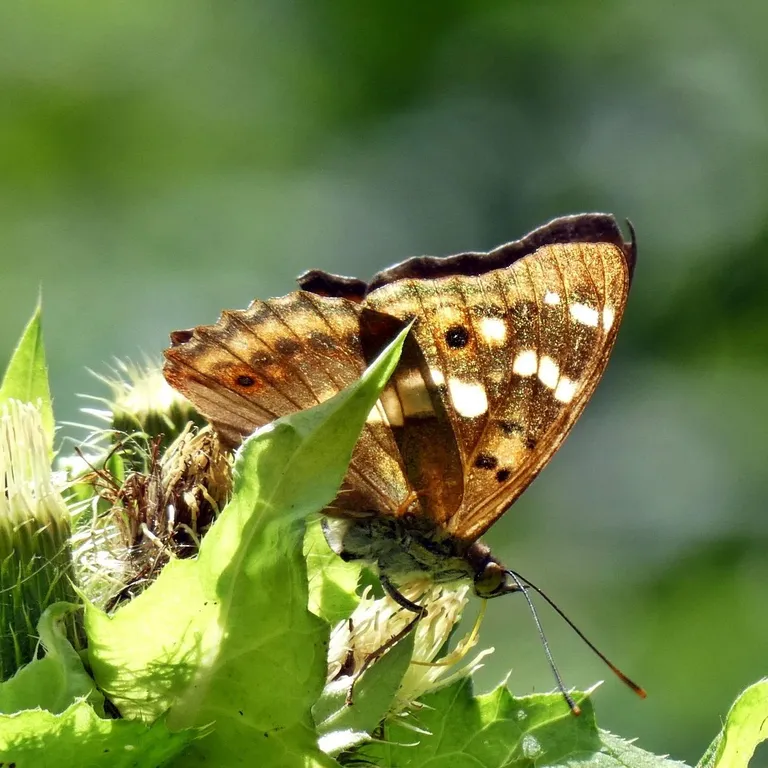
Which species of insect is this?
Apatura ilia
